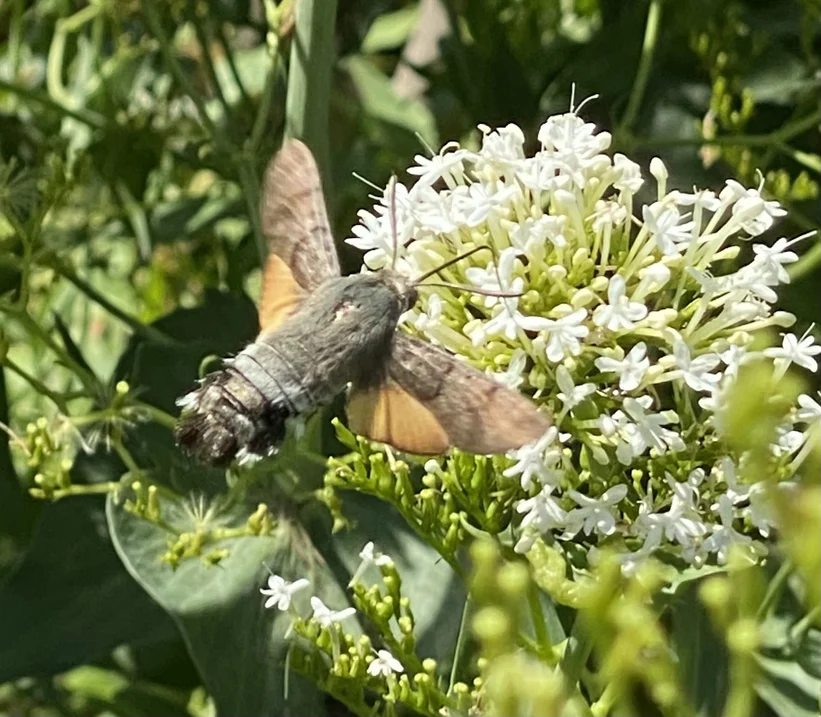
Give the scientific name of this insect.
Macroglossum stellatarum
